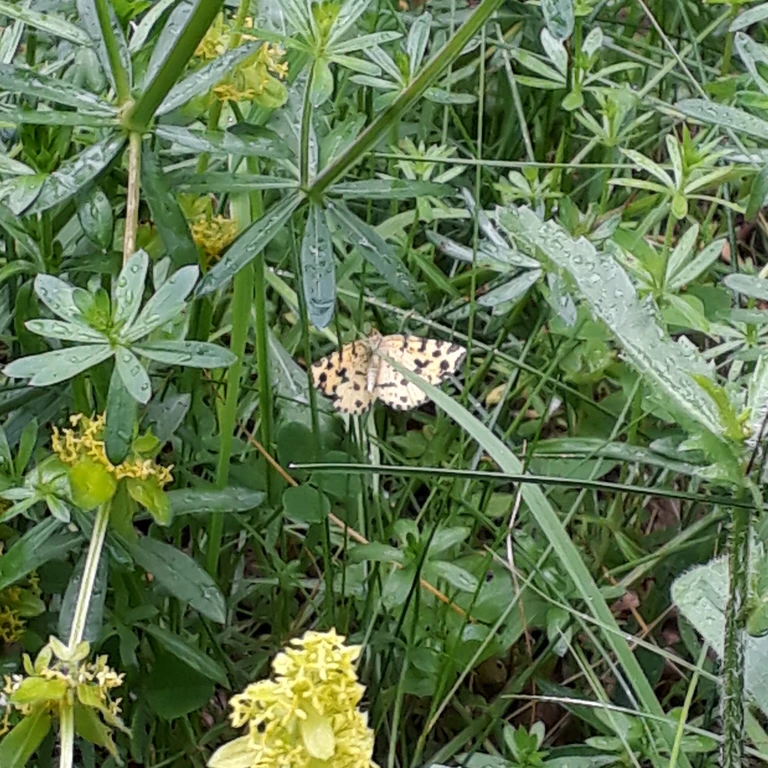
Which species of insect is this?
Pseudopanthera macularia
